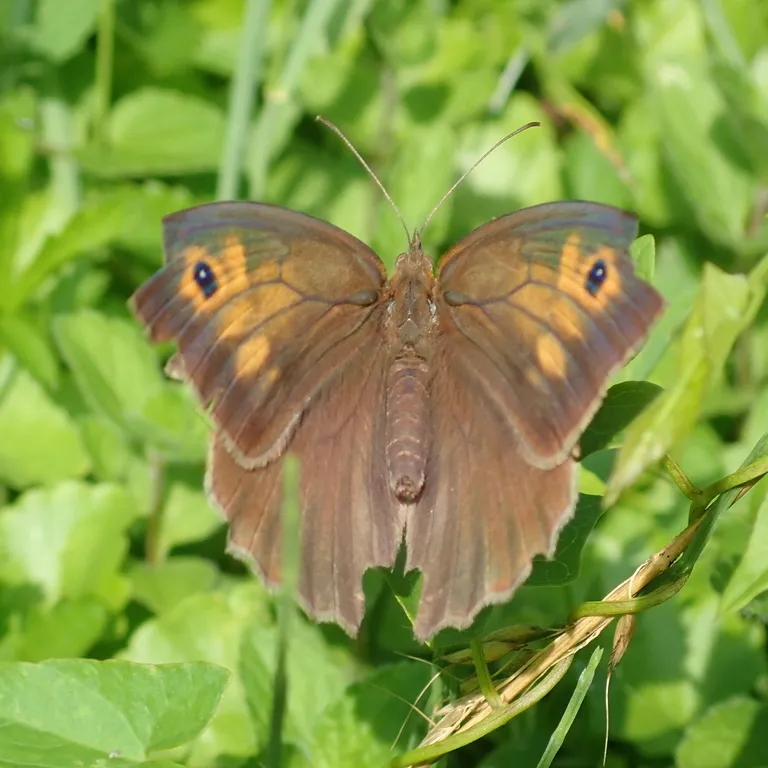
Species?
Maniola jurtina
